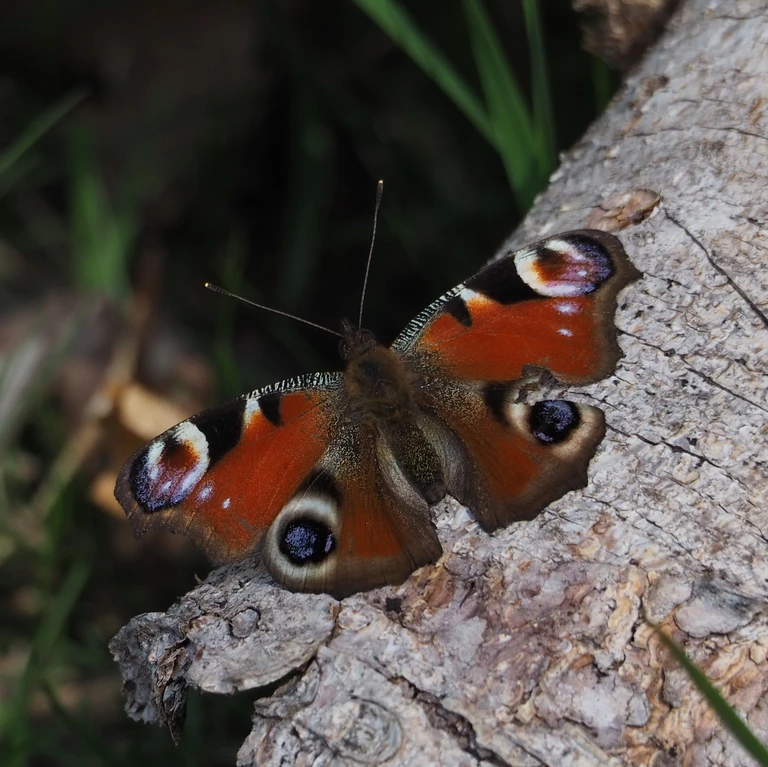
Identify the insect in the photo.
Aglais io
